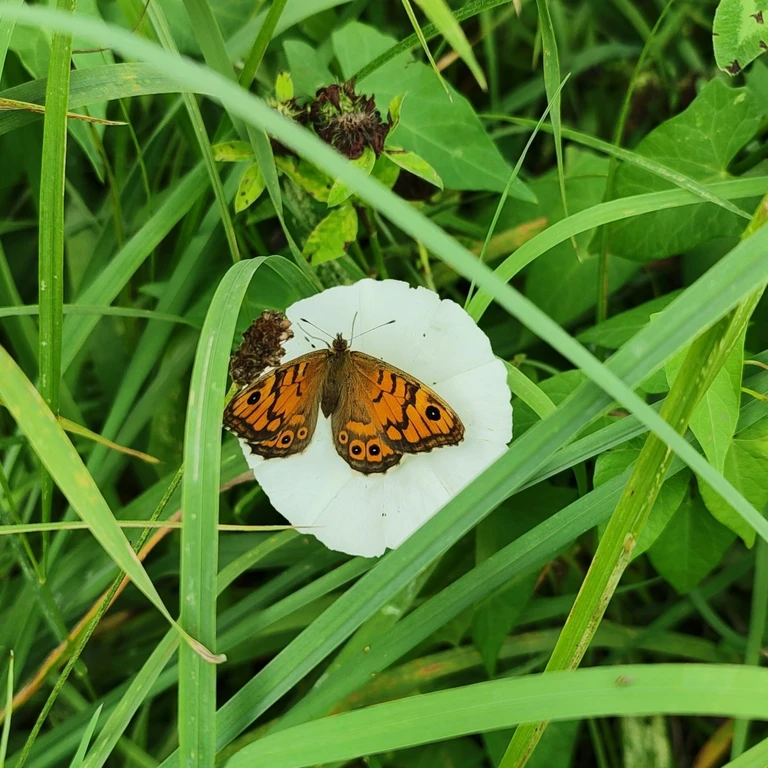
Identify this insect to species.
Lasiommata megera (also Pararge megera)
